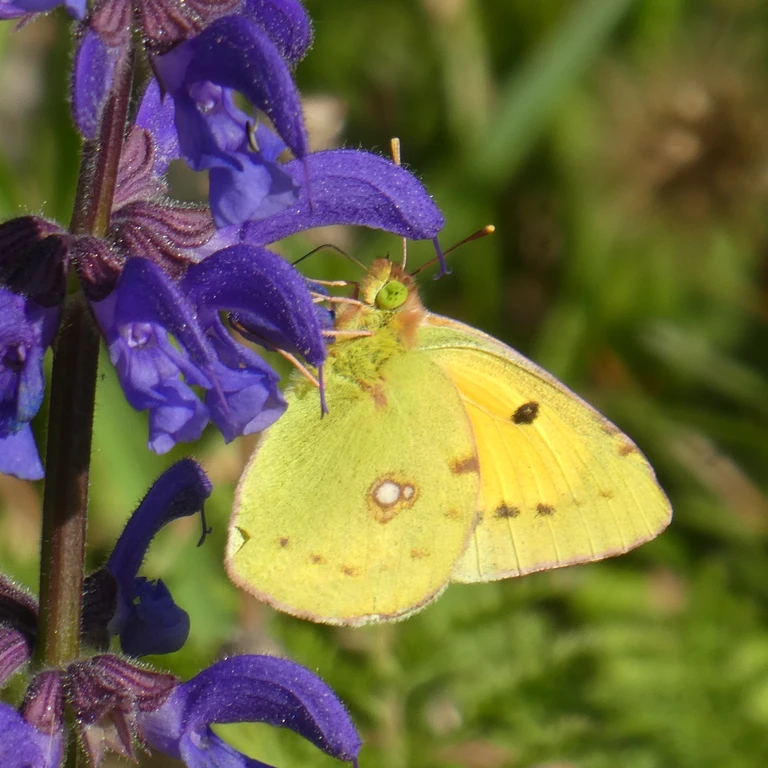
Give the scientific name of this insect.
Colias croceus
